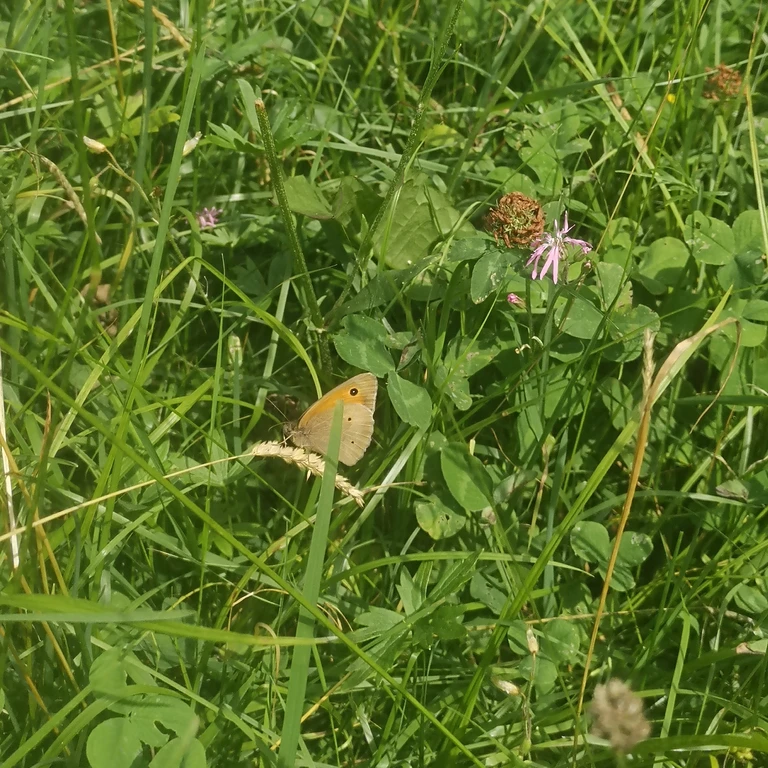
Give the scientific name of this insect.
Maniola jurtina
